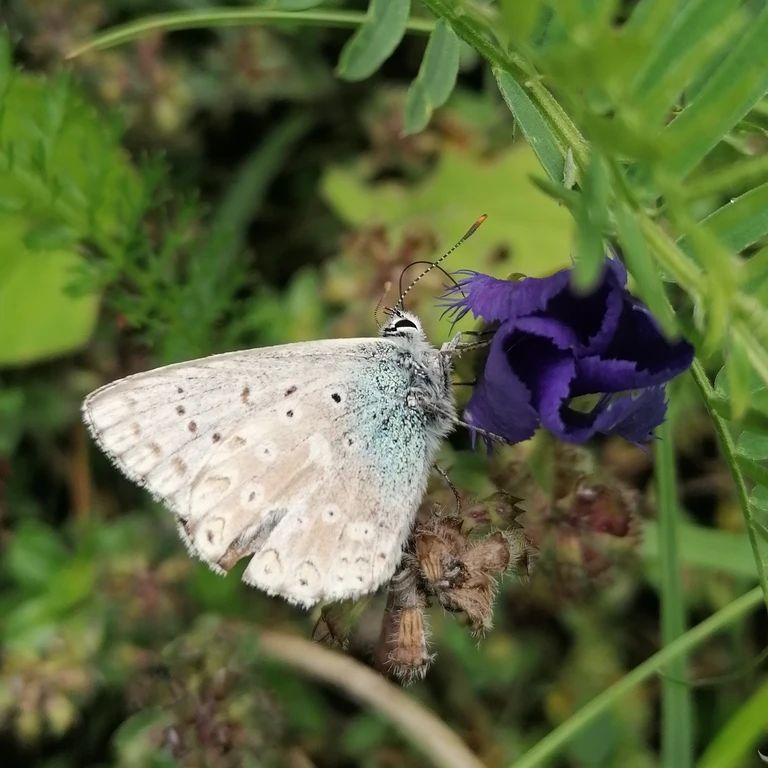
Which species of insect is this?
Lysandra coridon
